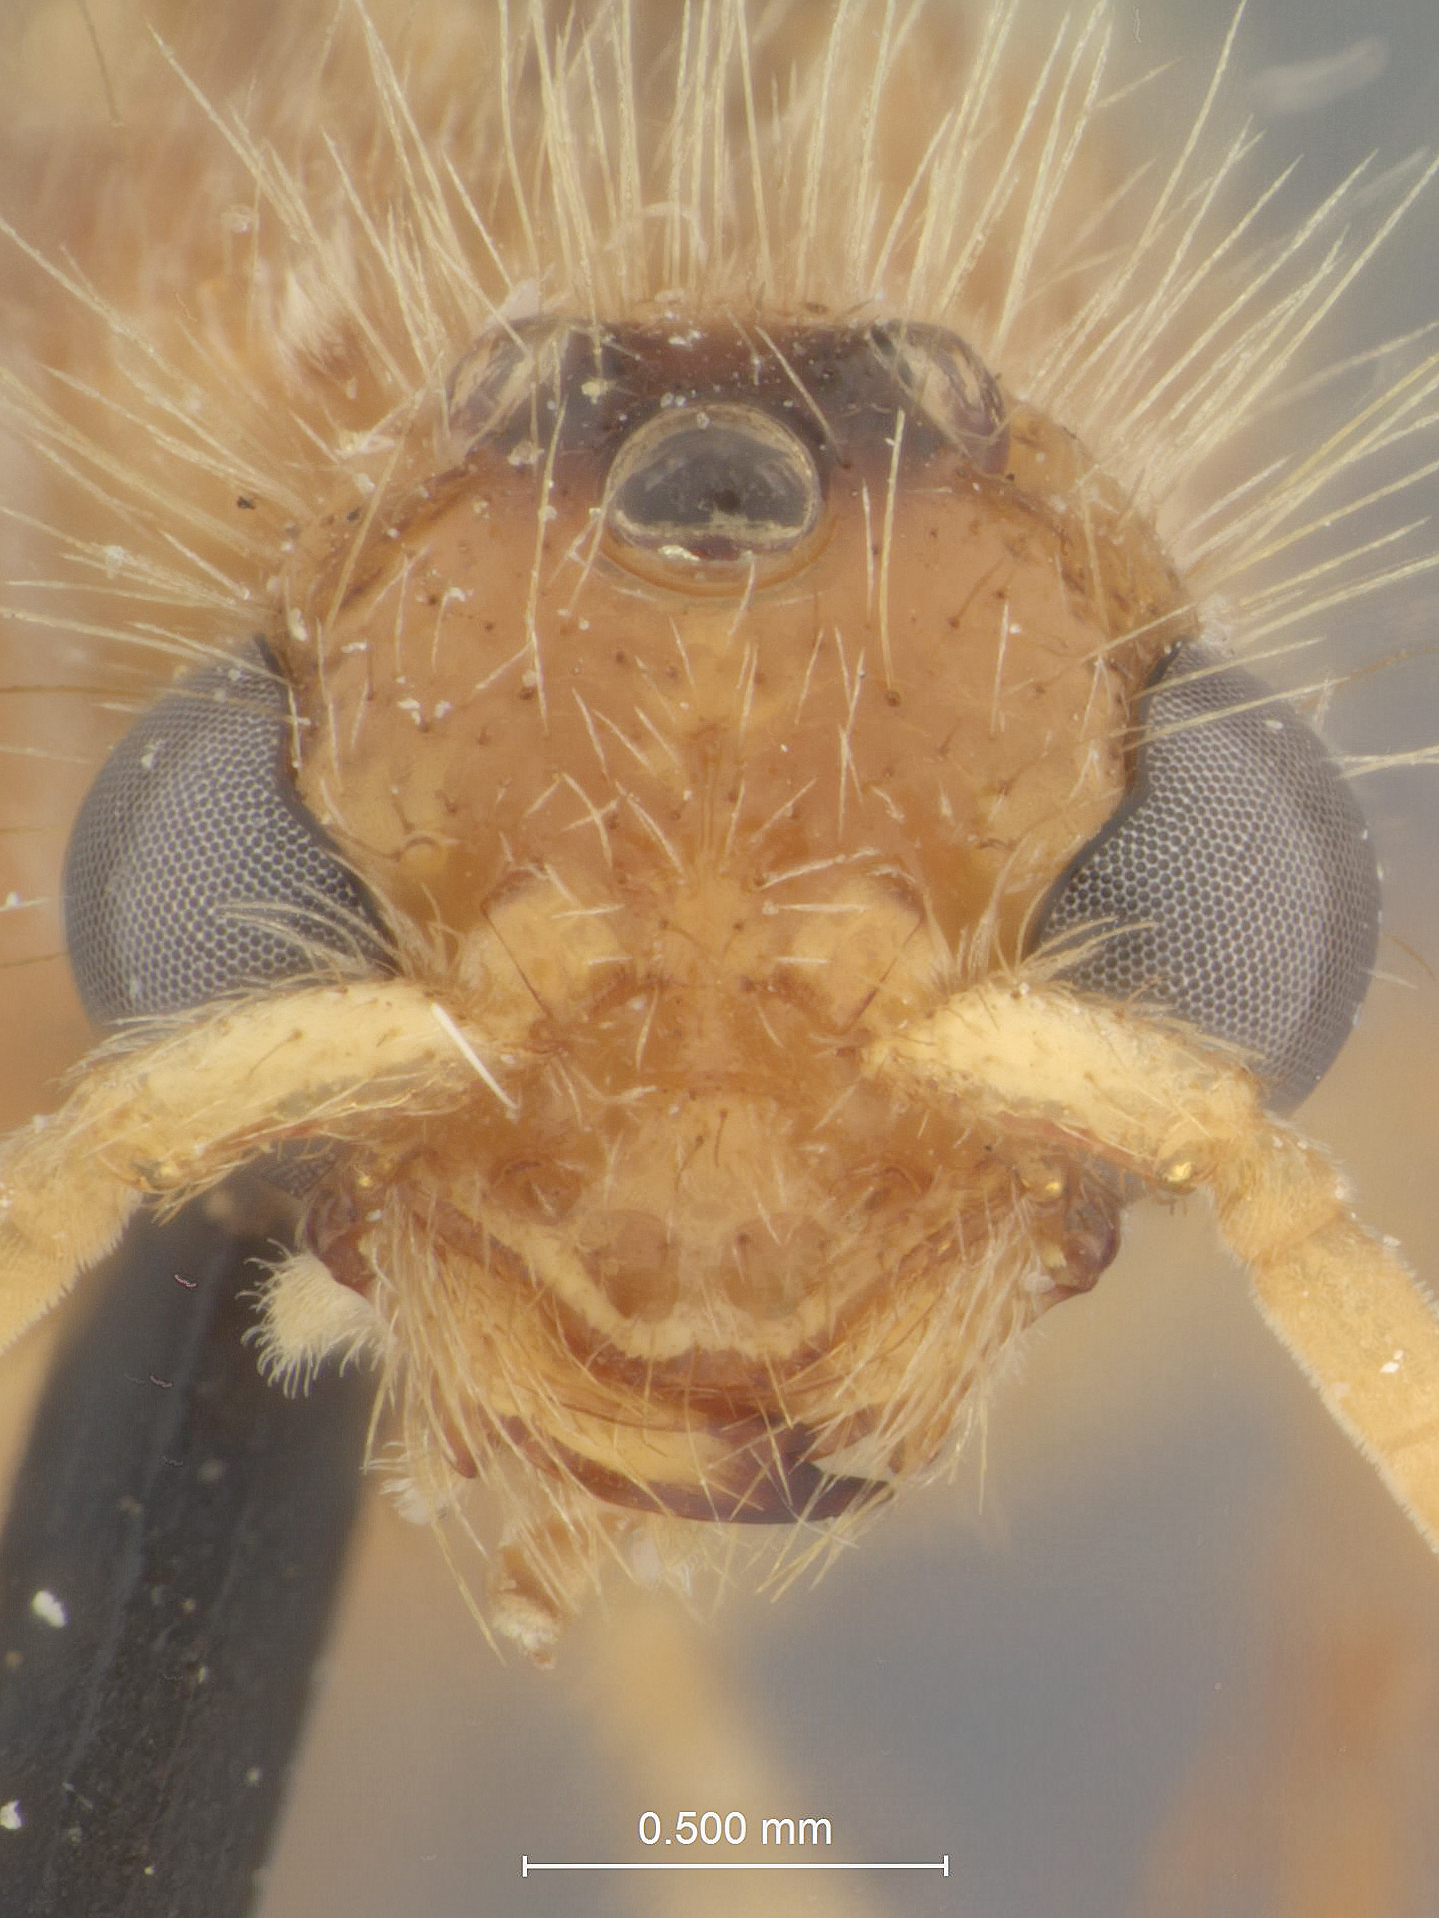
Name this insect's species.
Odontophotopsis microdonta
